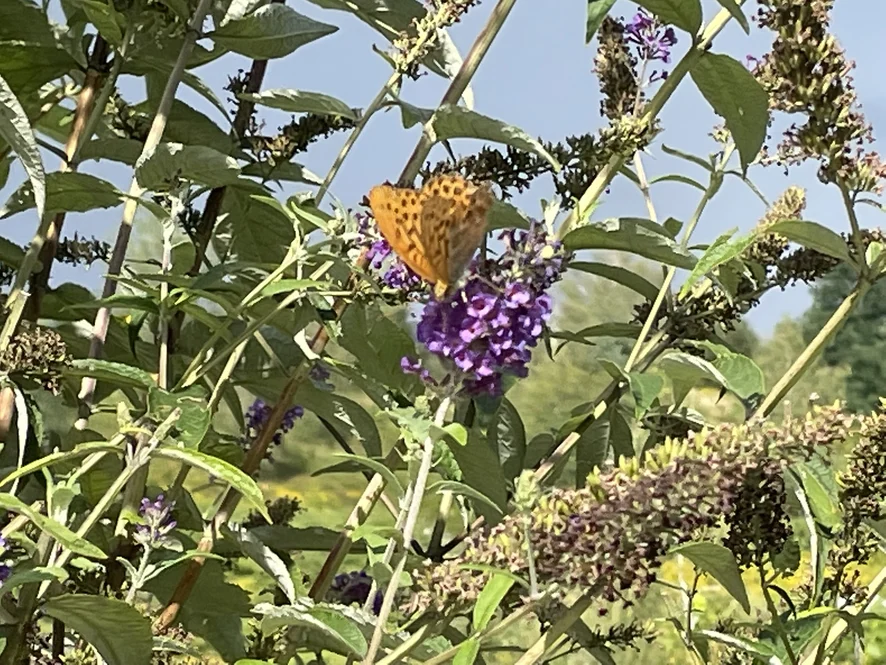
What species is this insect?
Argynnis paphia
